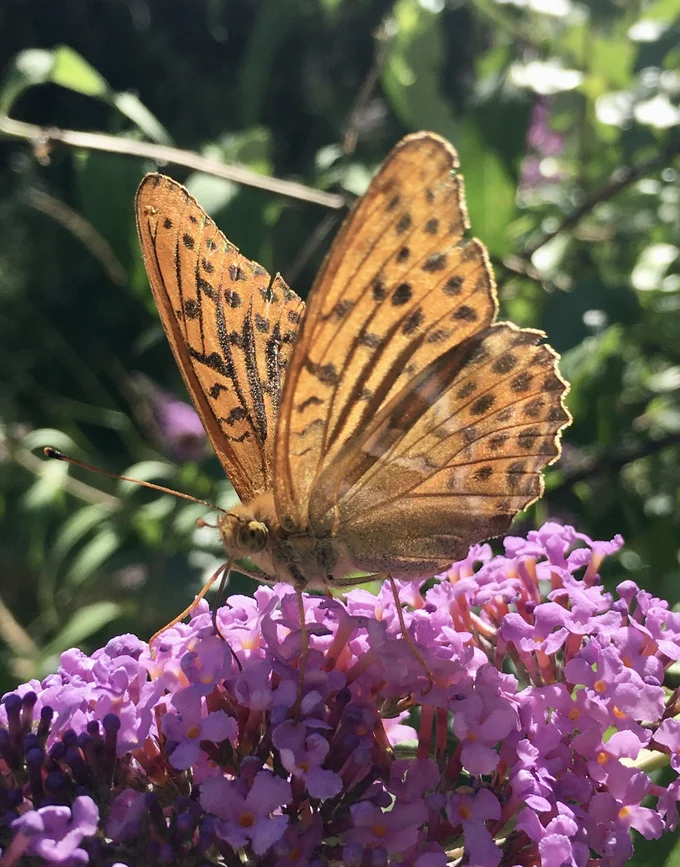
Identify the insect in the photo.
Argynnis paphia
